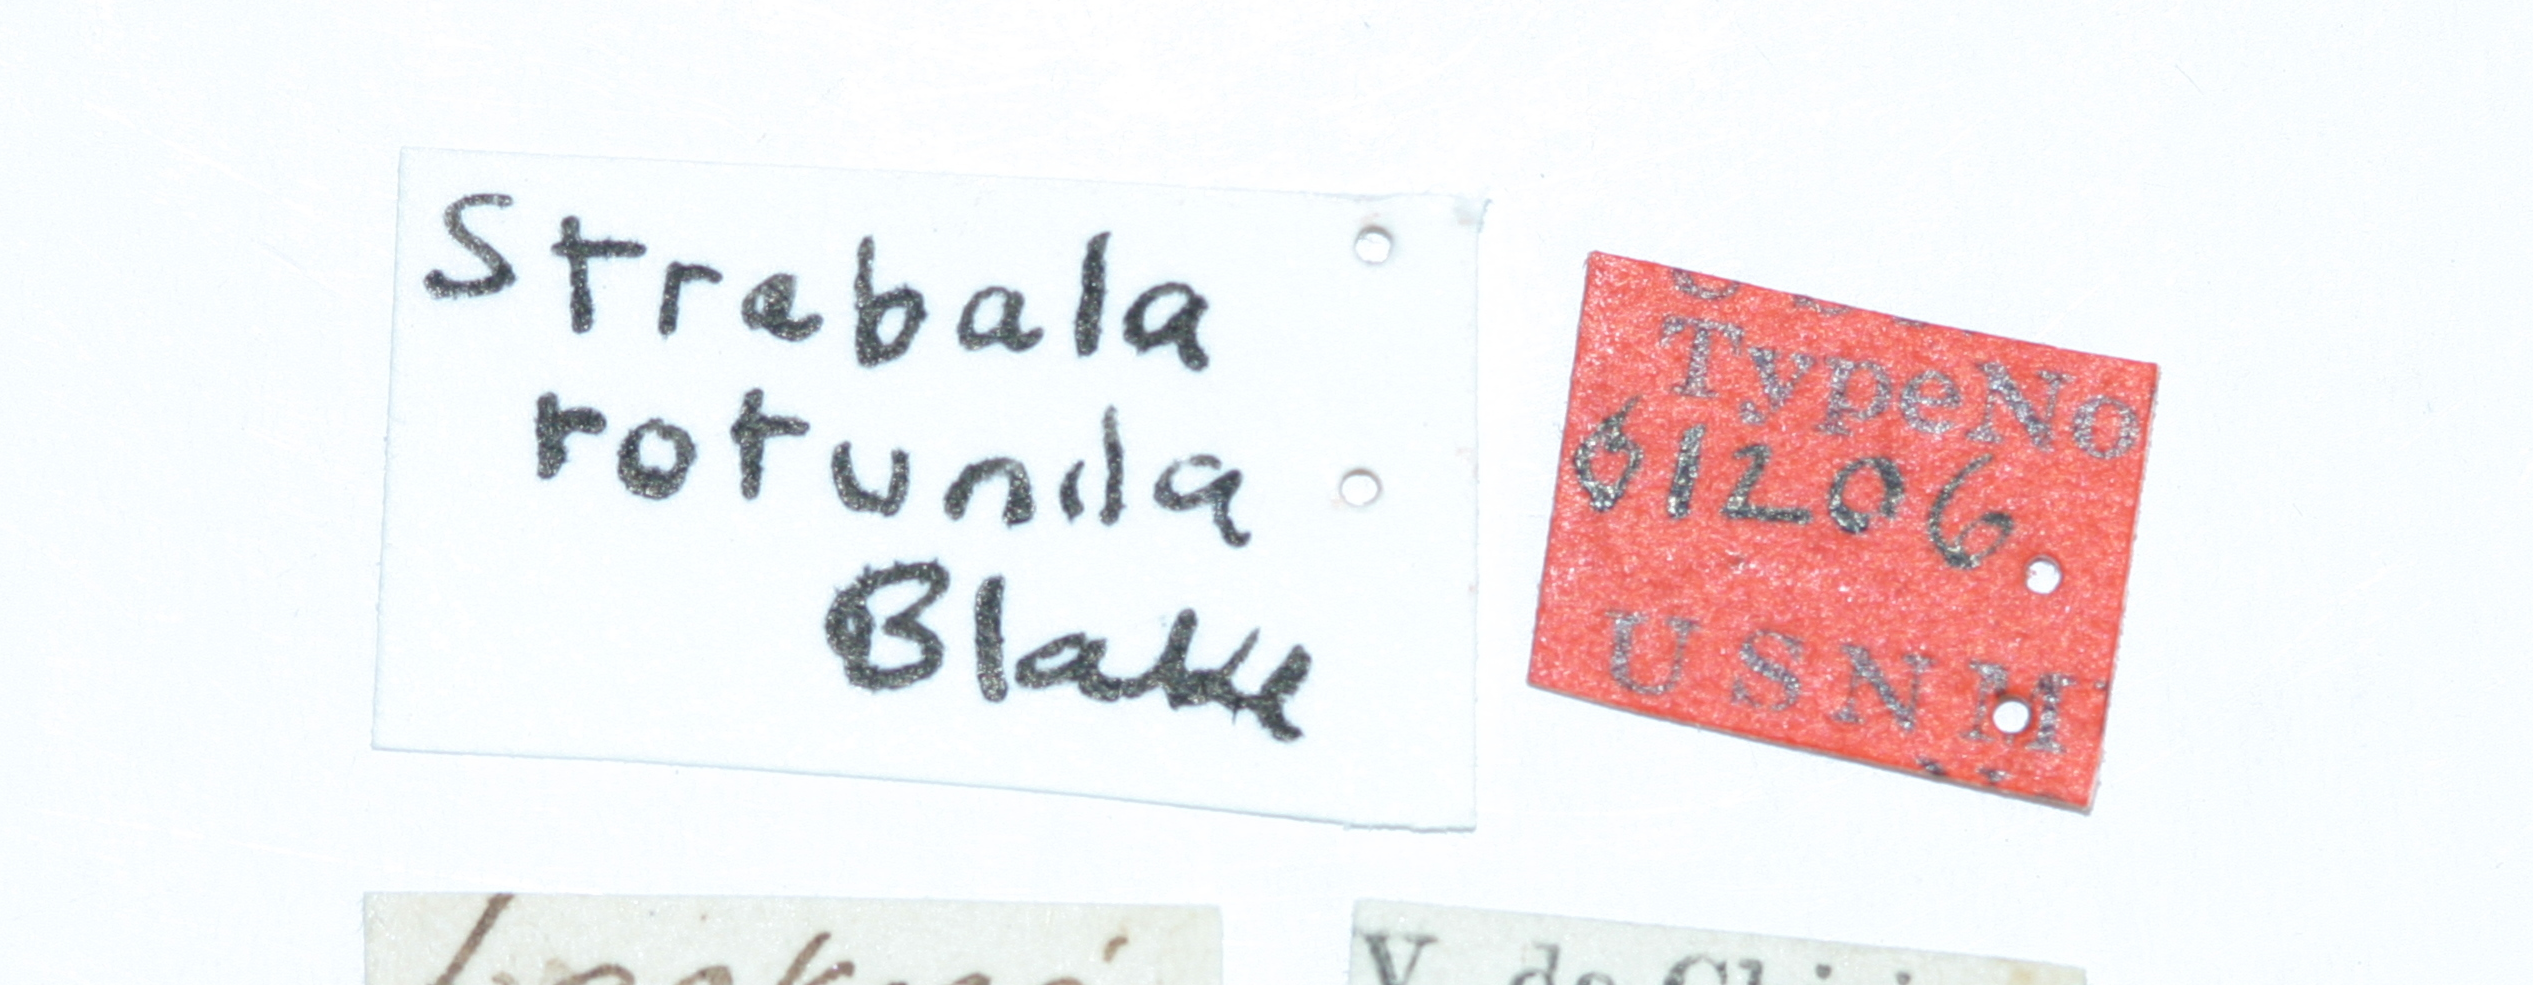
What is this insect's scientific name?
Strabala rotunda
